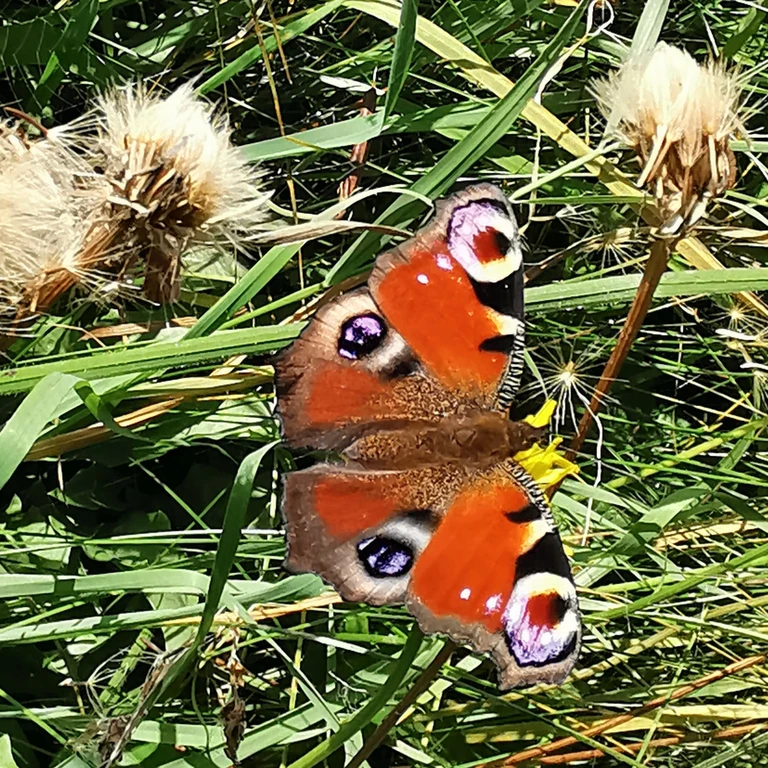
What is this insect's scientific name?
Aglais io
